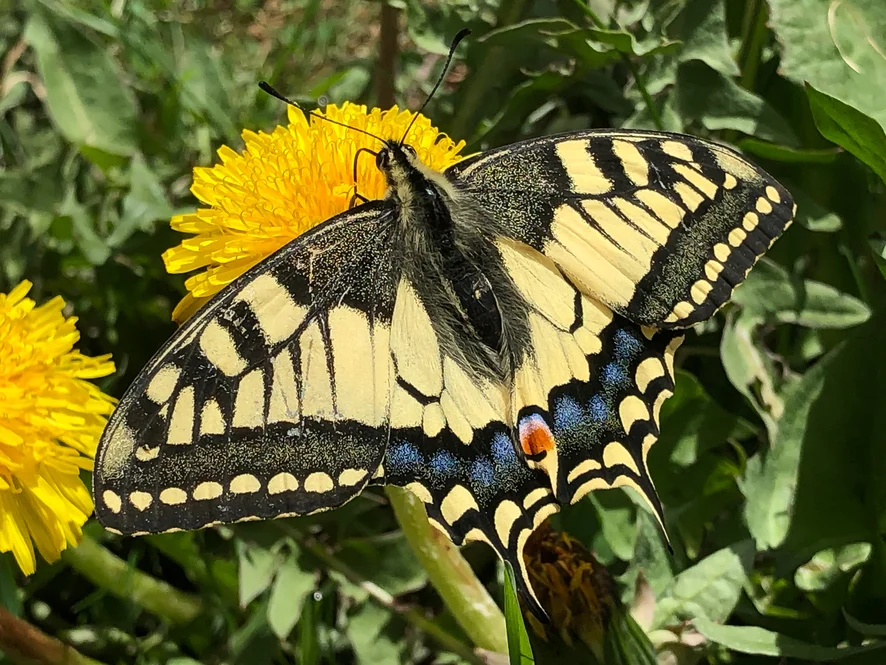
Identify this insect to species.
Papilio machaon
